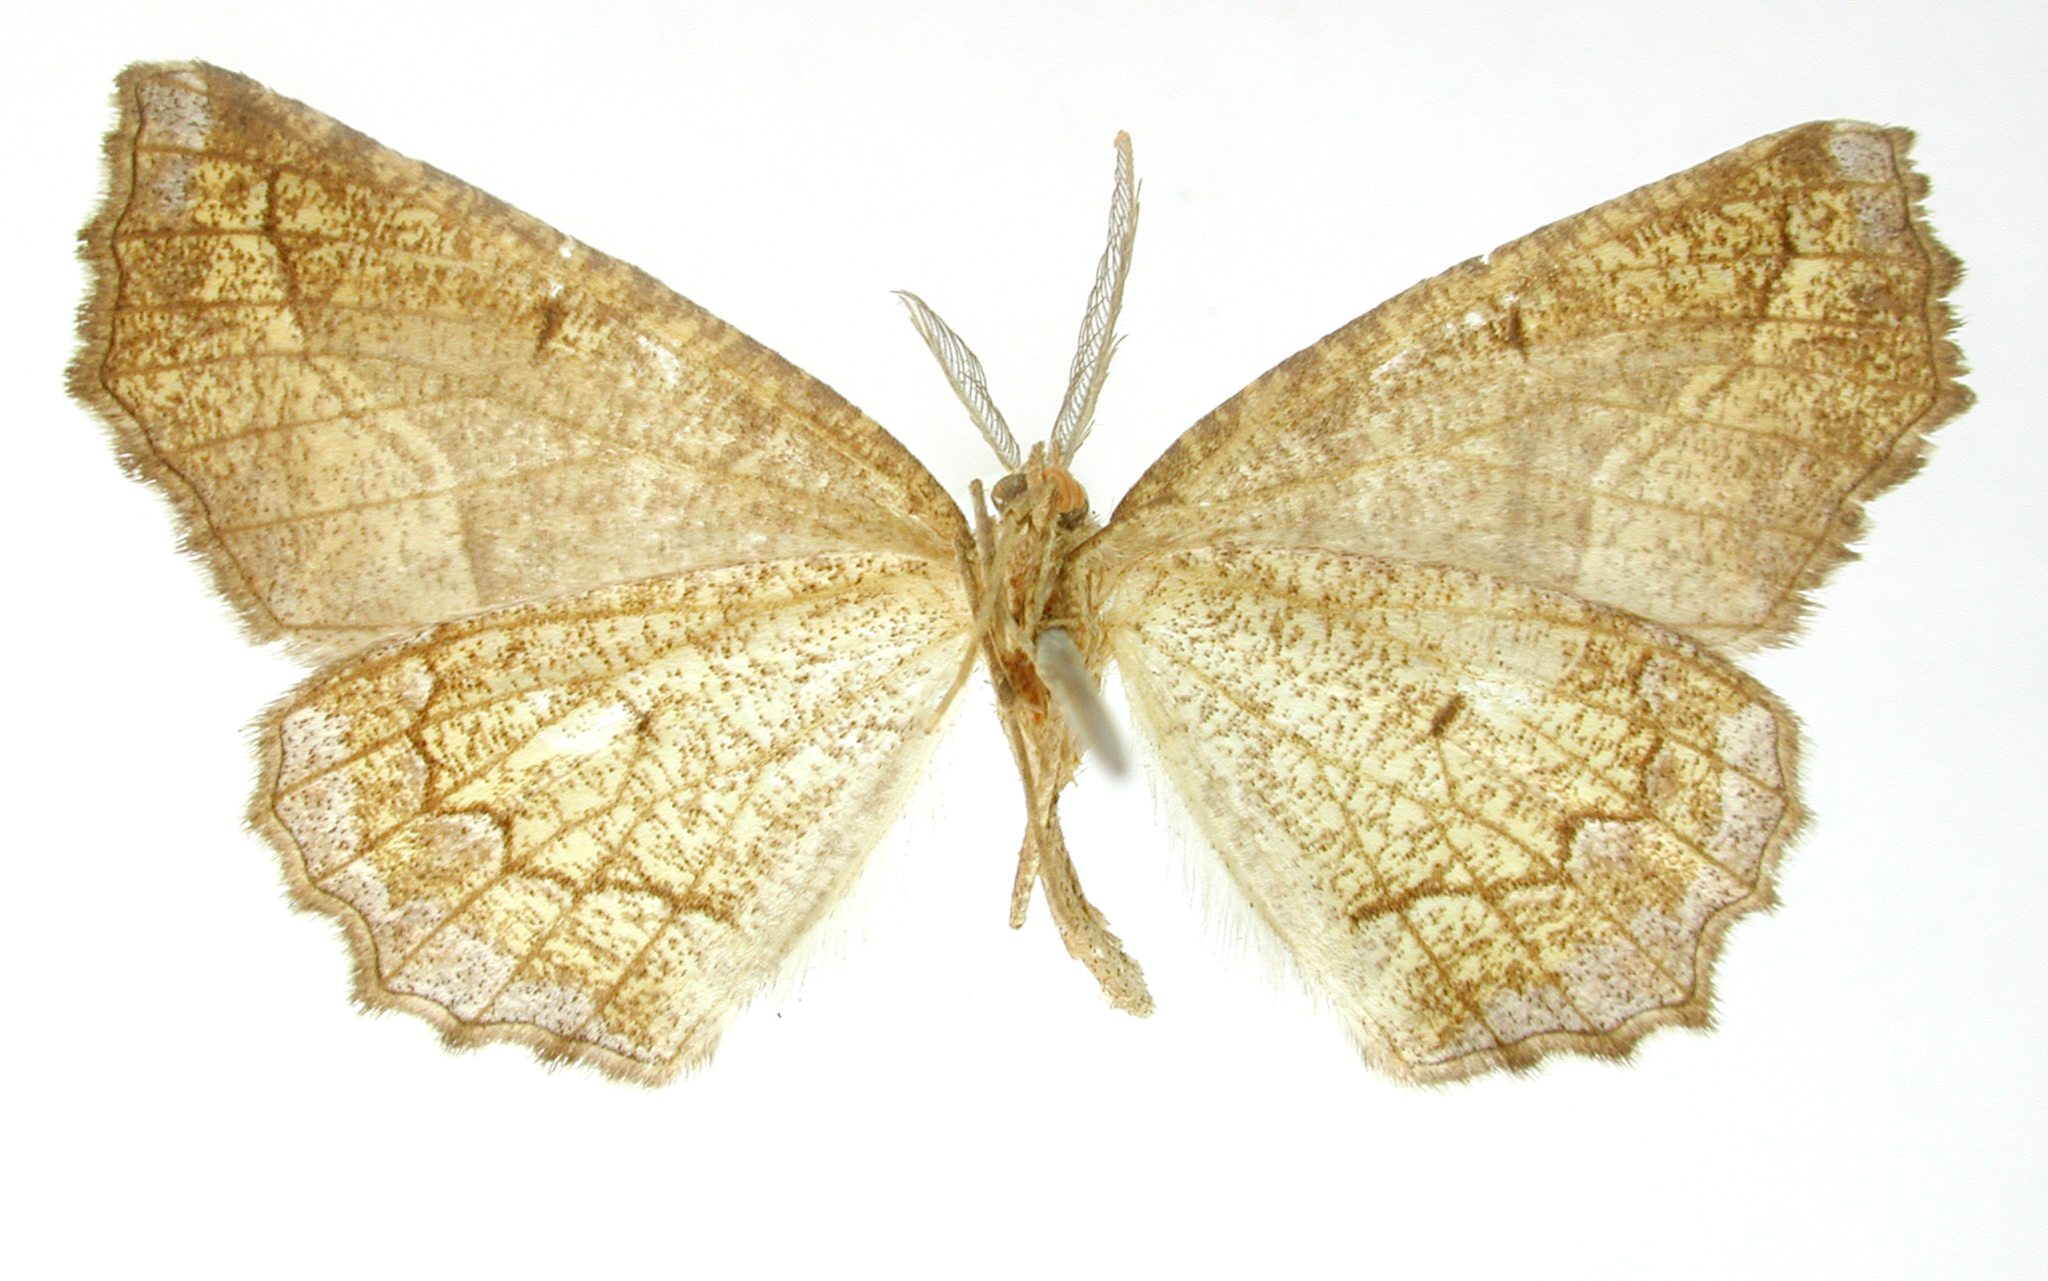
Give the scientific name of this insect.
Selenia belisama
